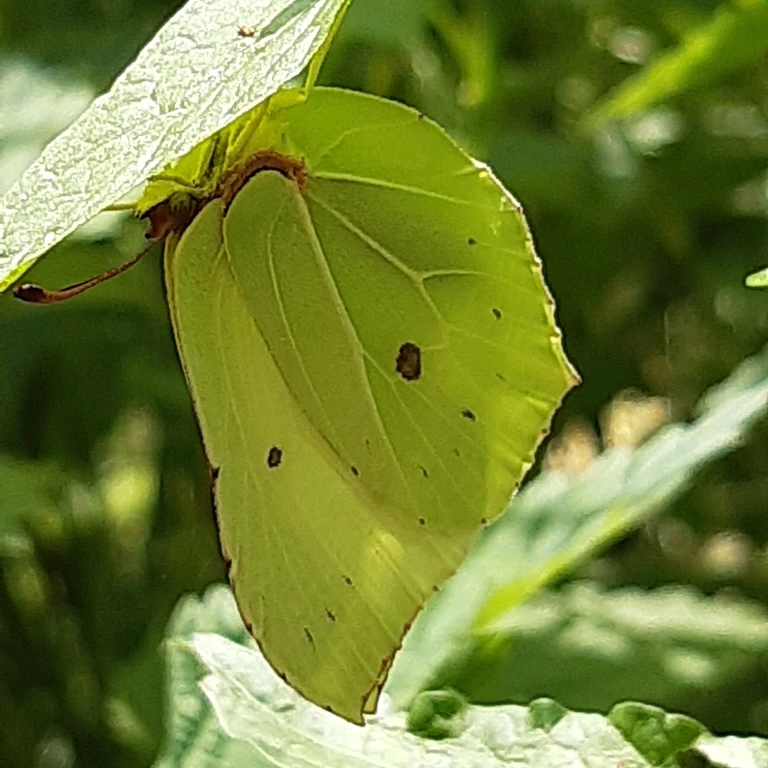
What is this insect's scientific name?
Gonepteryx rhamni
